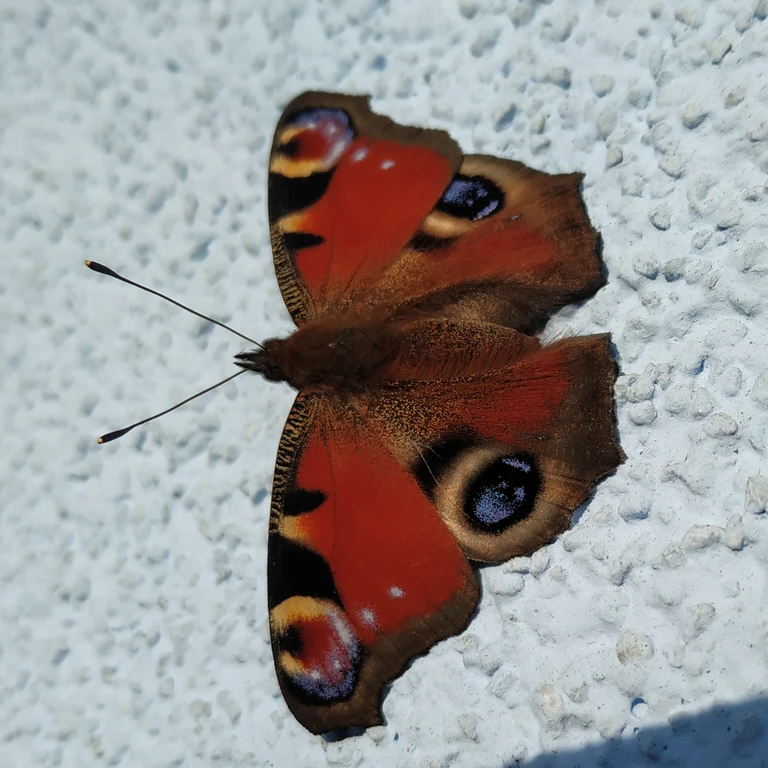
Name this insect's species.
Aglais io
